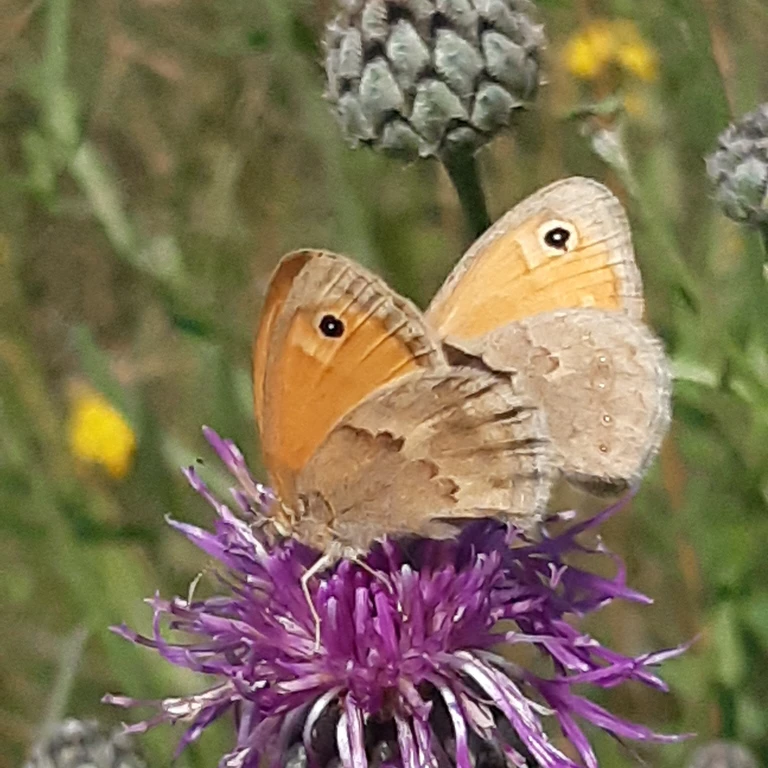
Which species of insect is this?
Coenonympha pamphilus
